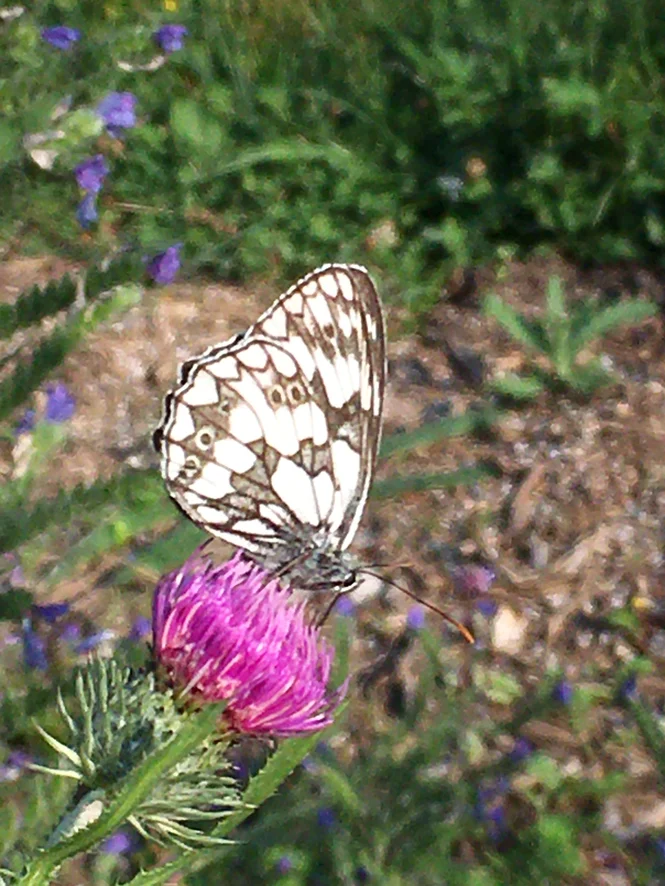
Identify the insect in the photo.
Melanargia galathea
